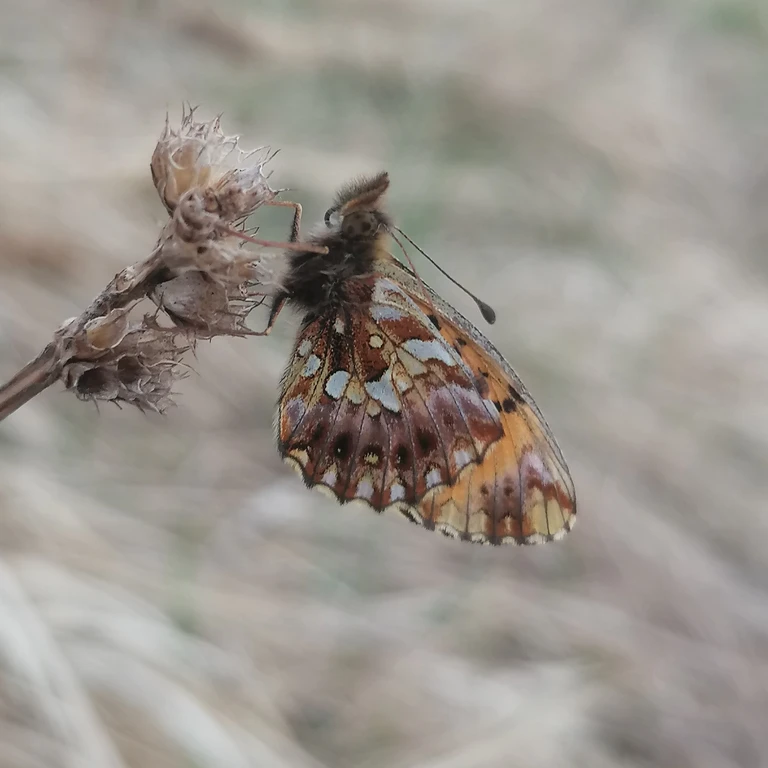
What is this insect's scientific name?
Boloria dia
